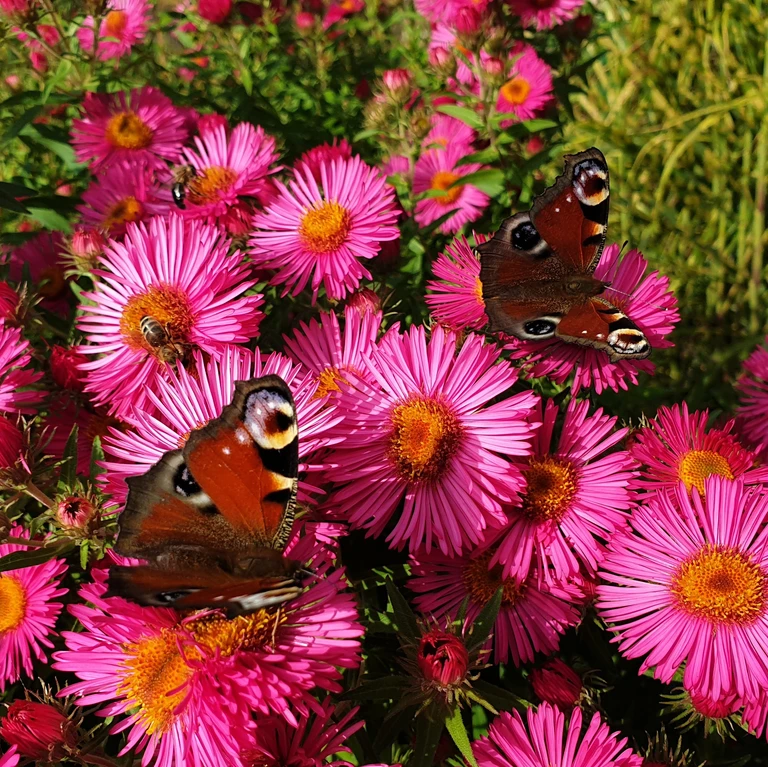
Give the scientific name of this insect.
Aglais io
